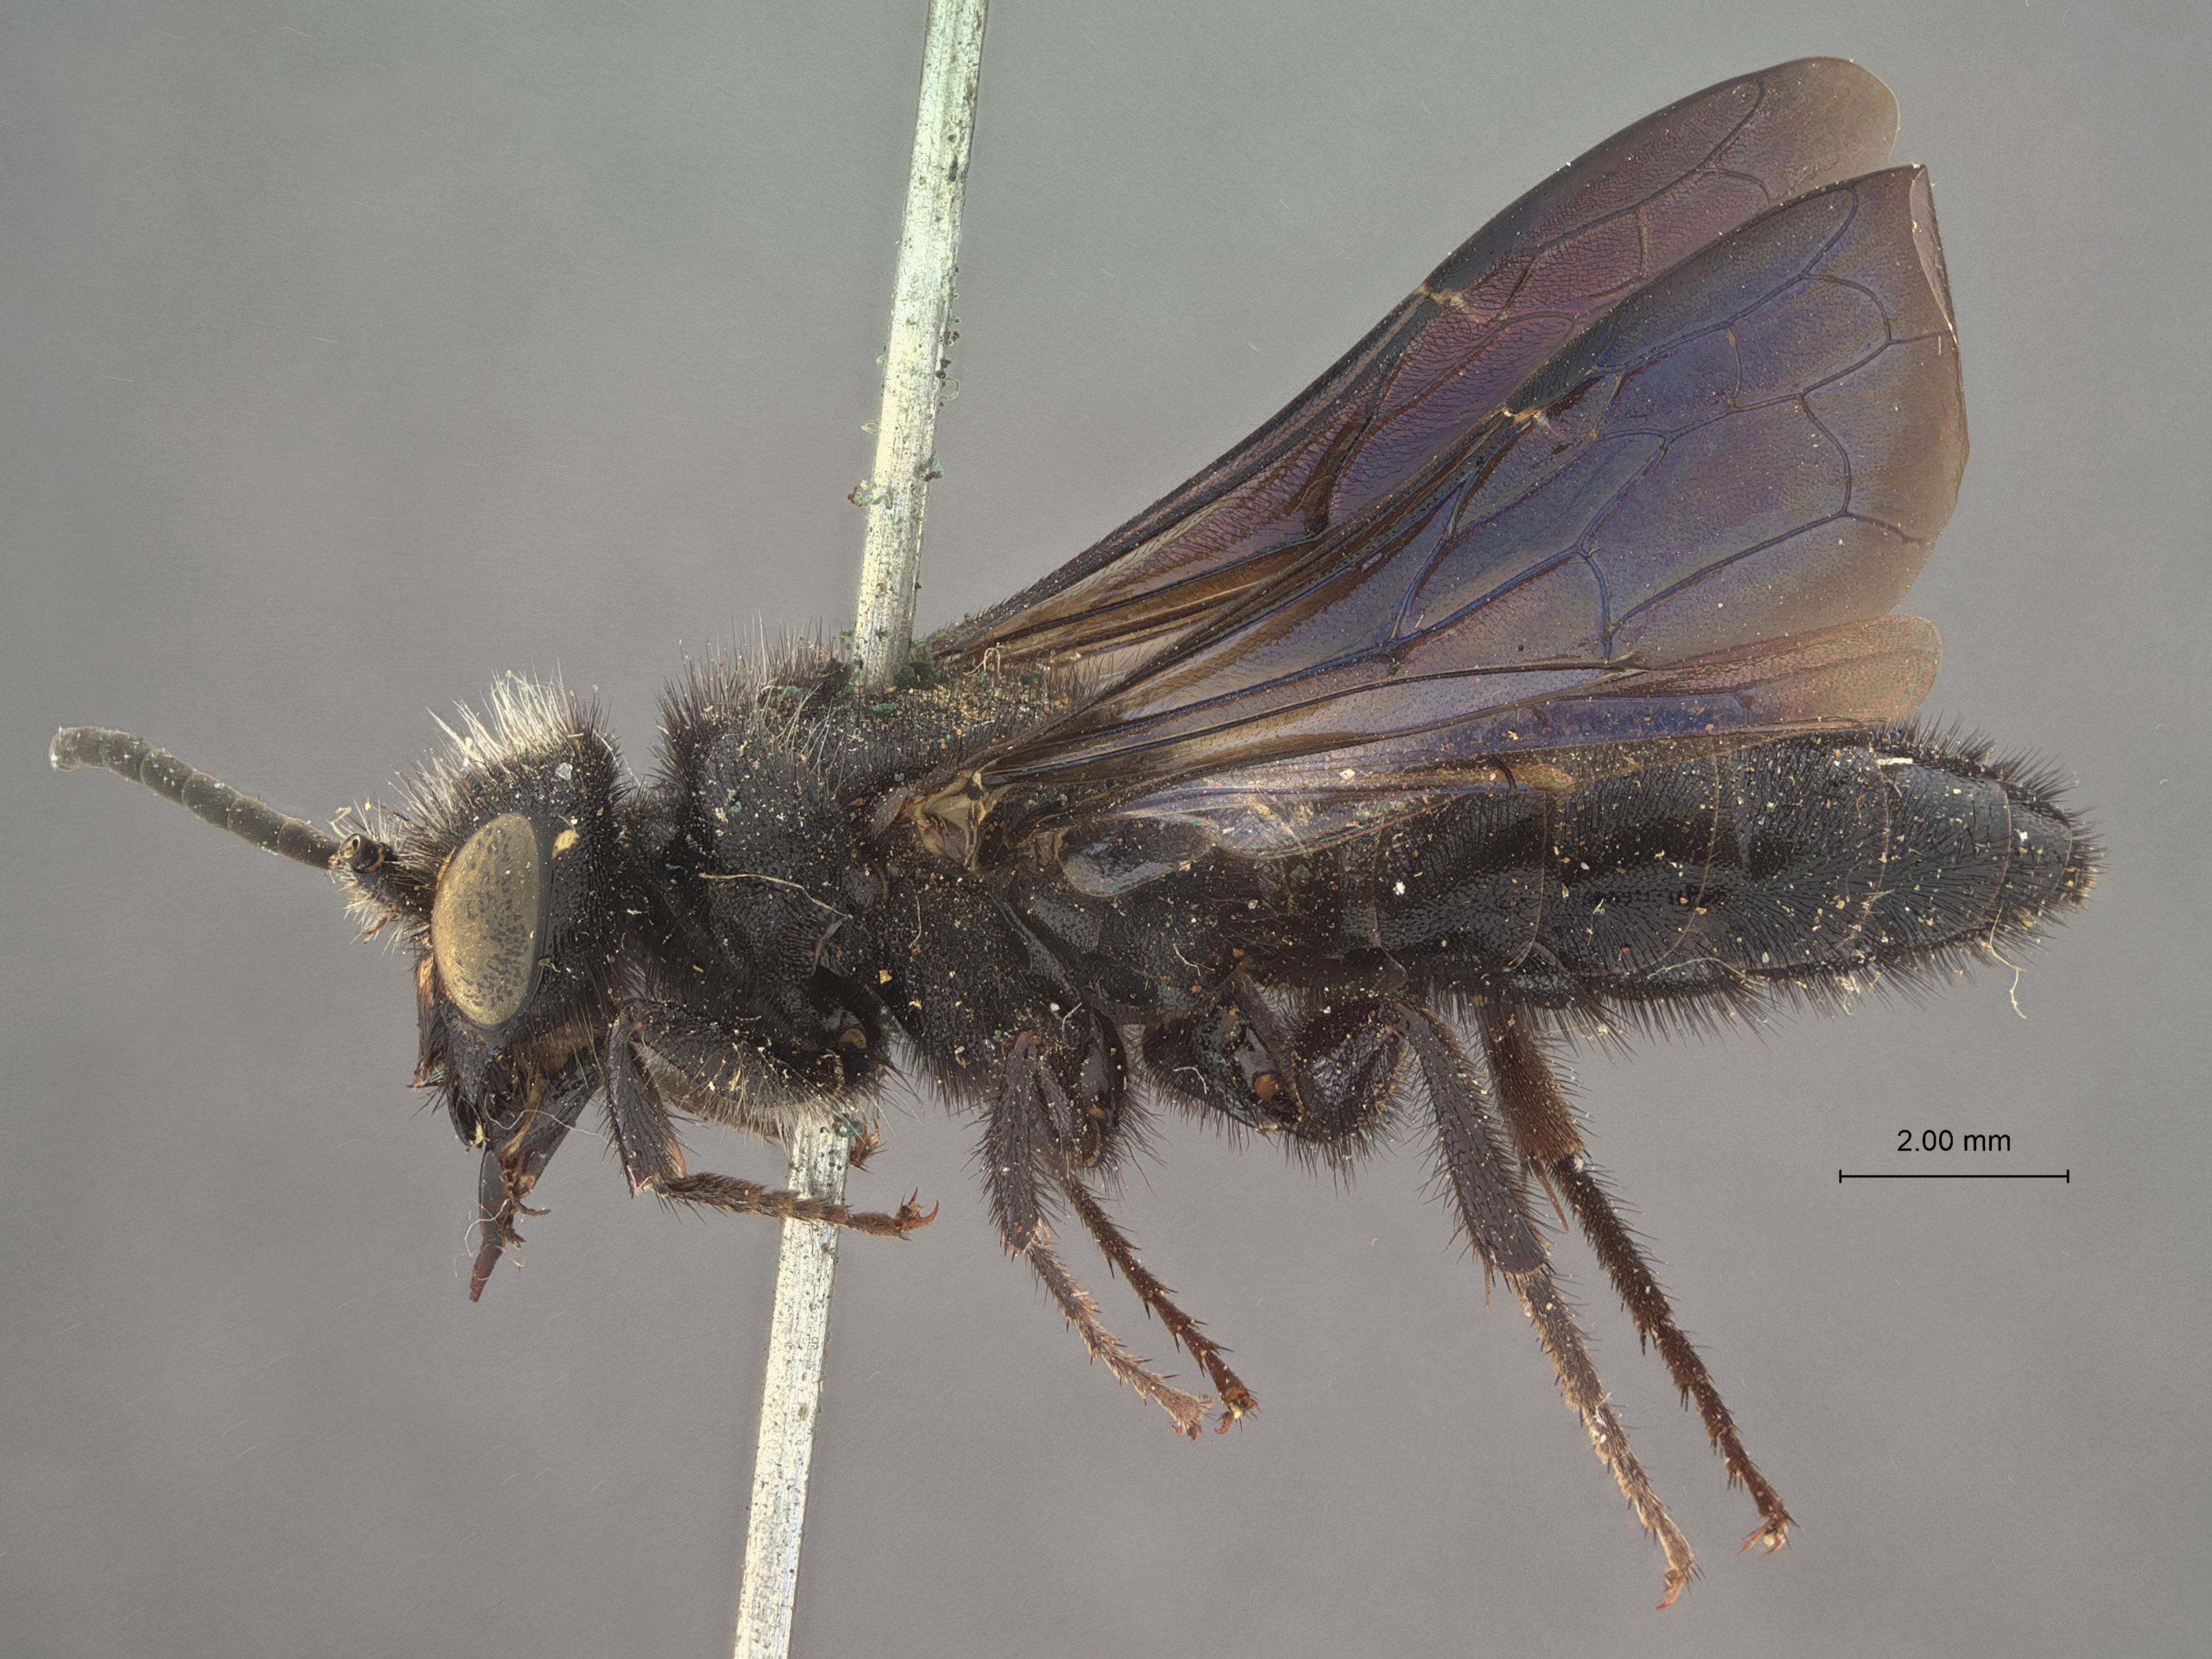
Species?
Telephoromyia anthracina
